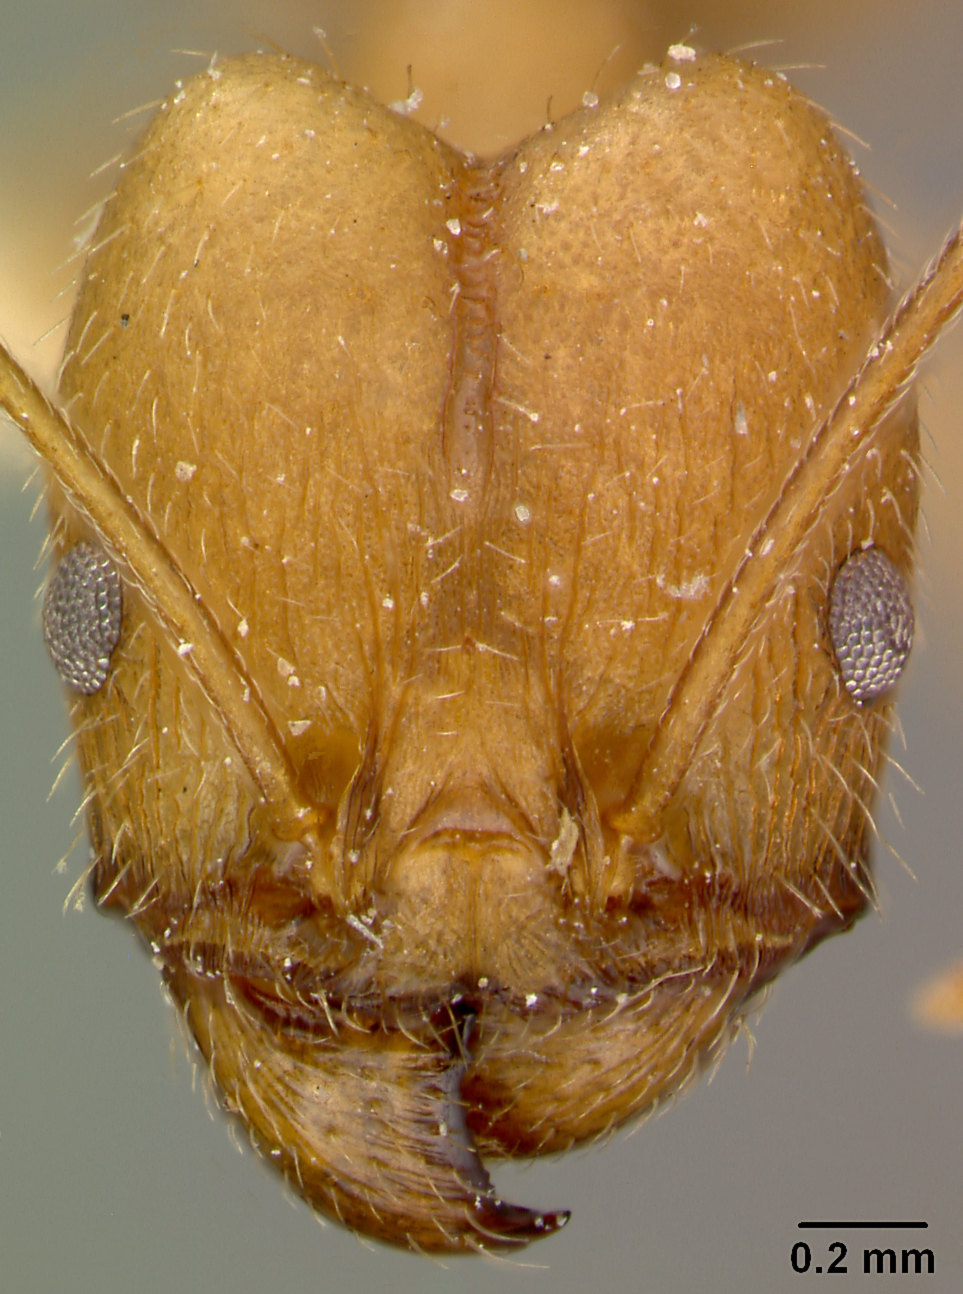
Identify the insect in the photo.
Pheidole susannae
